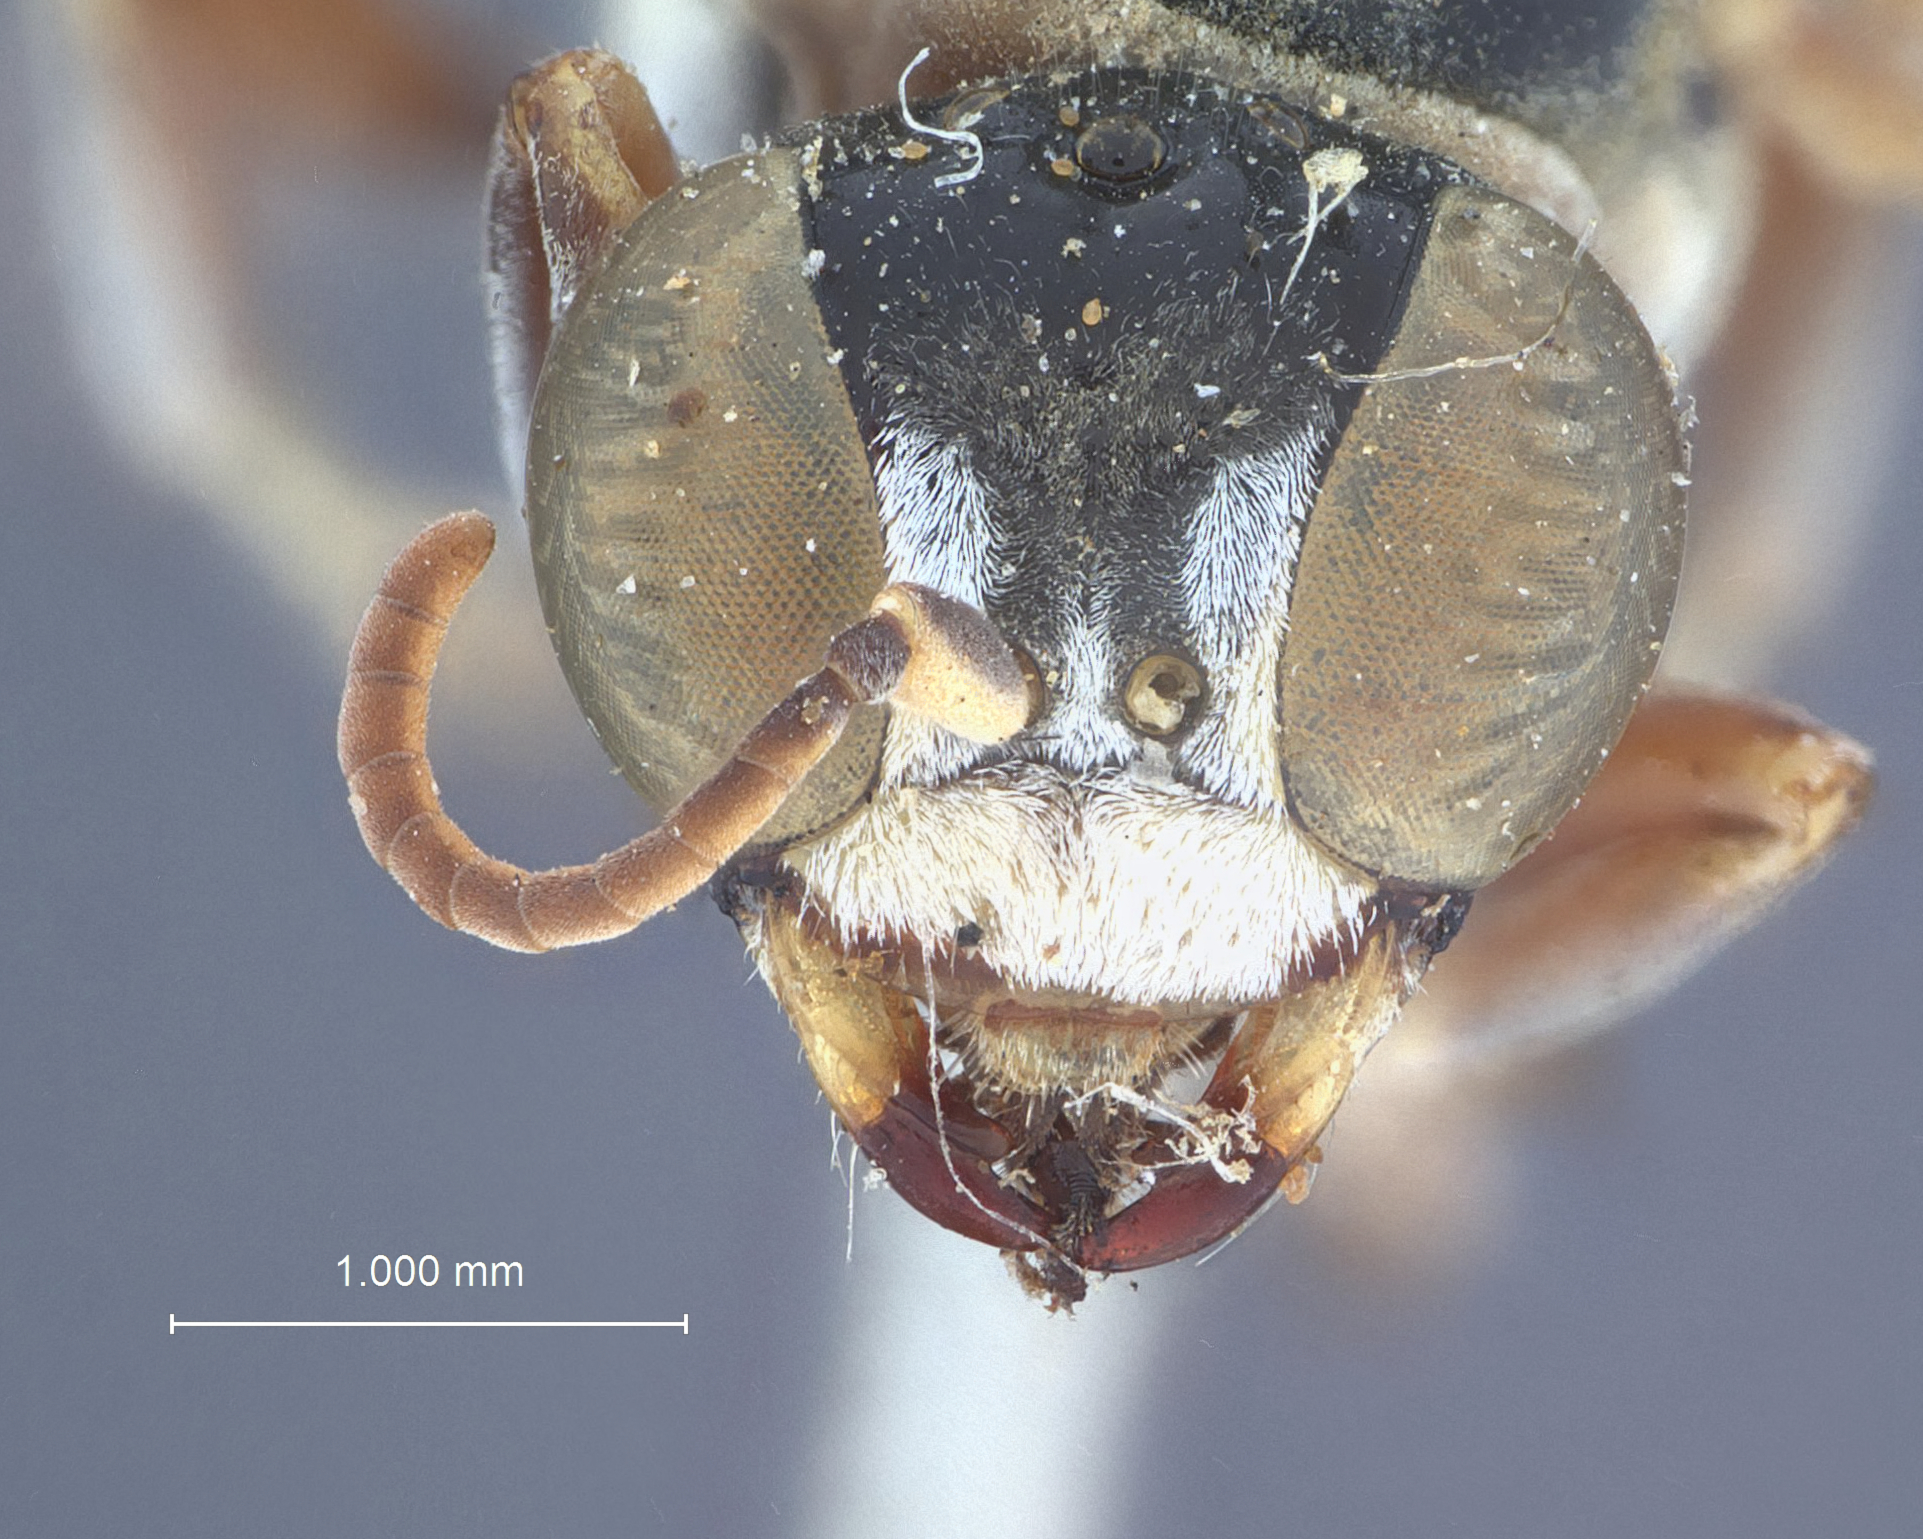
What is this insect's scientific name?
Gorytes eximius
